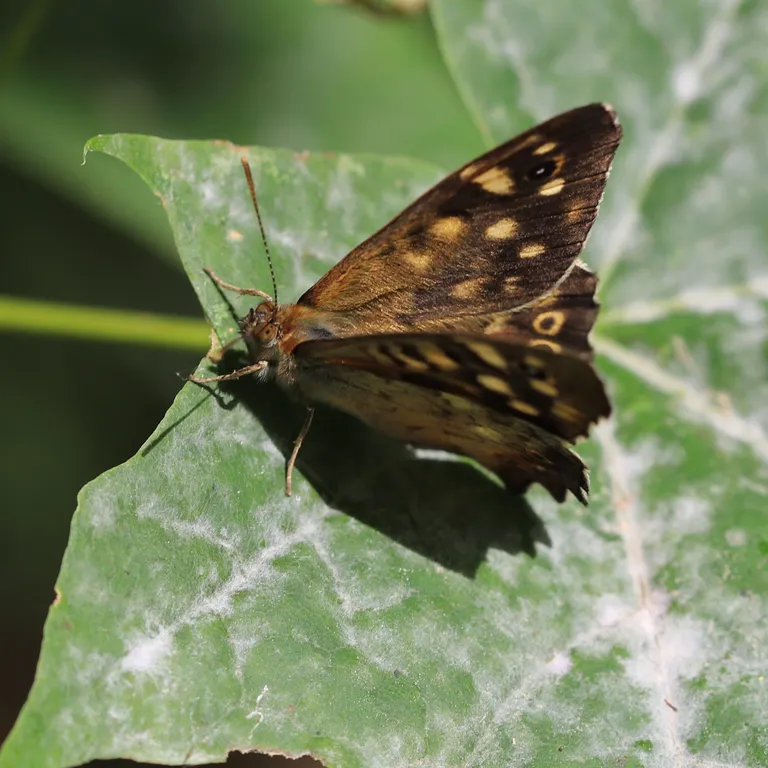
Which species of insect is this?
Pararge aegeria
